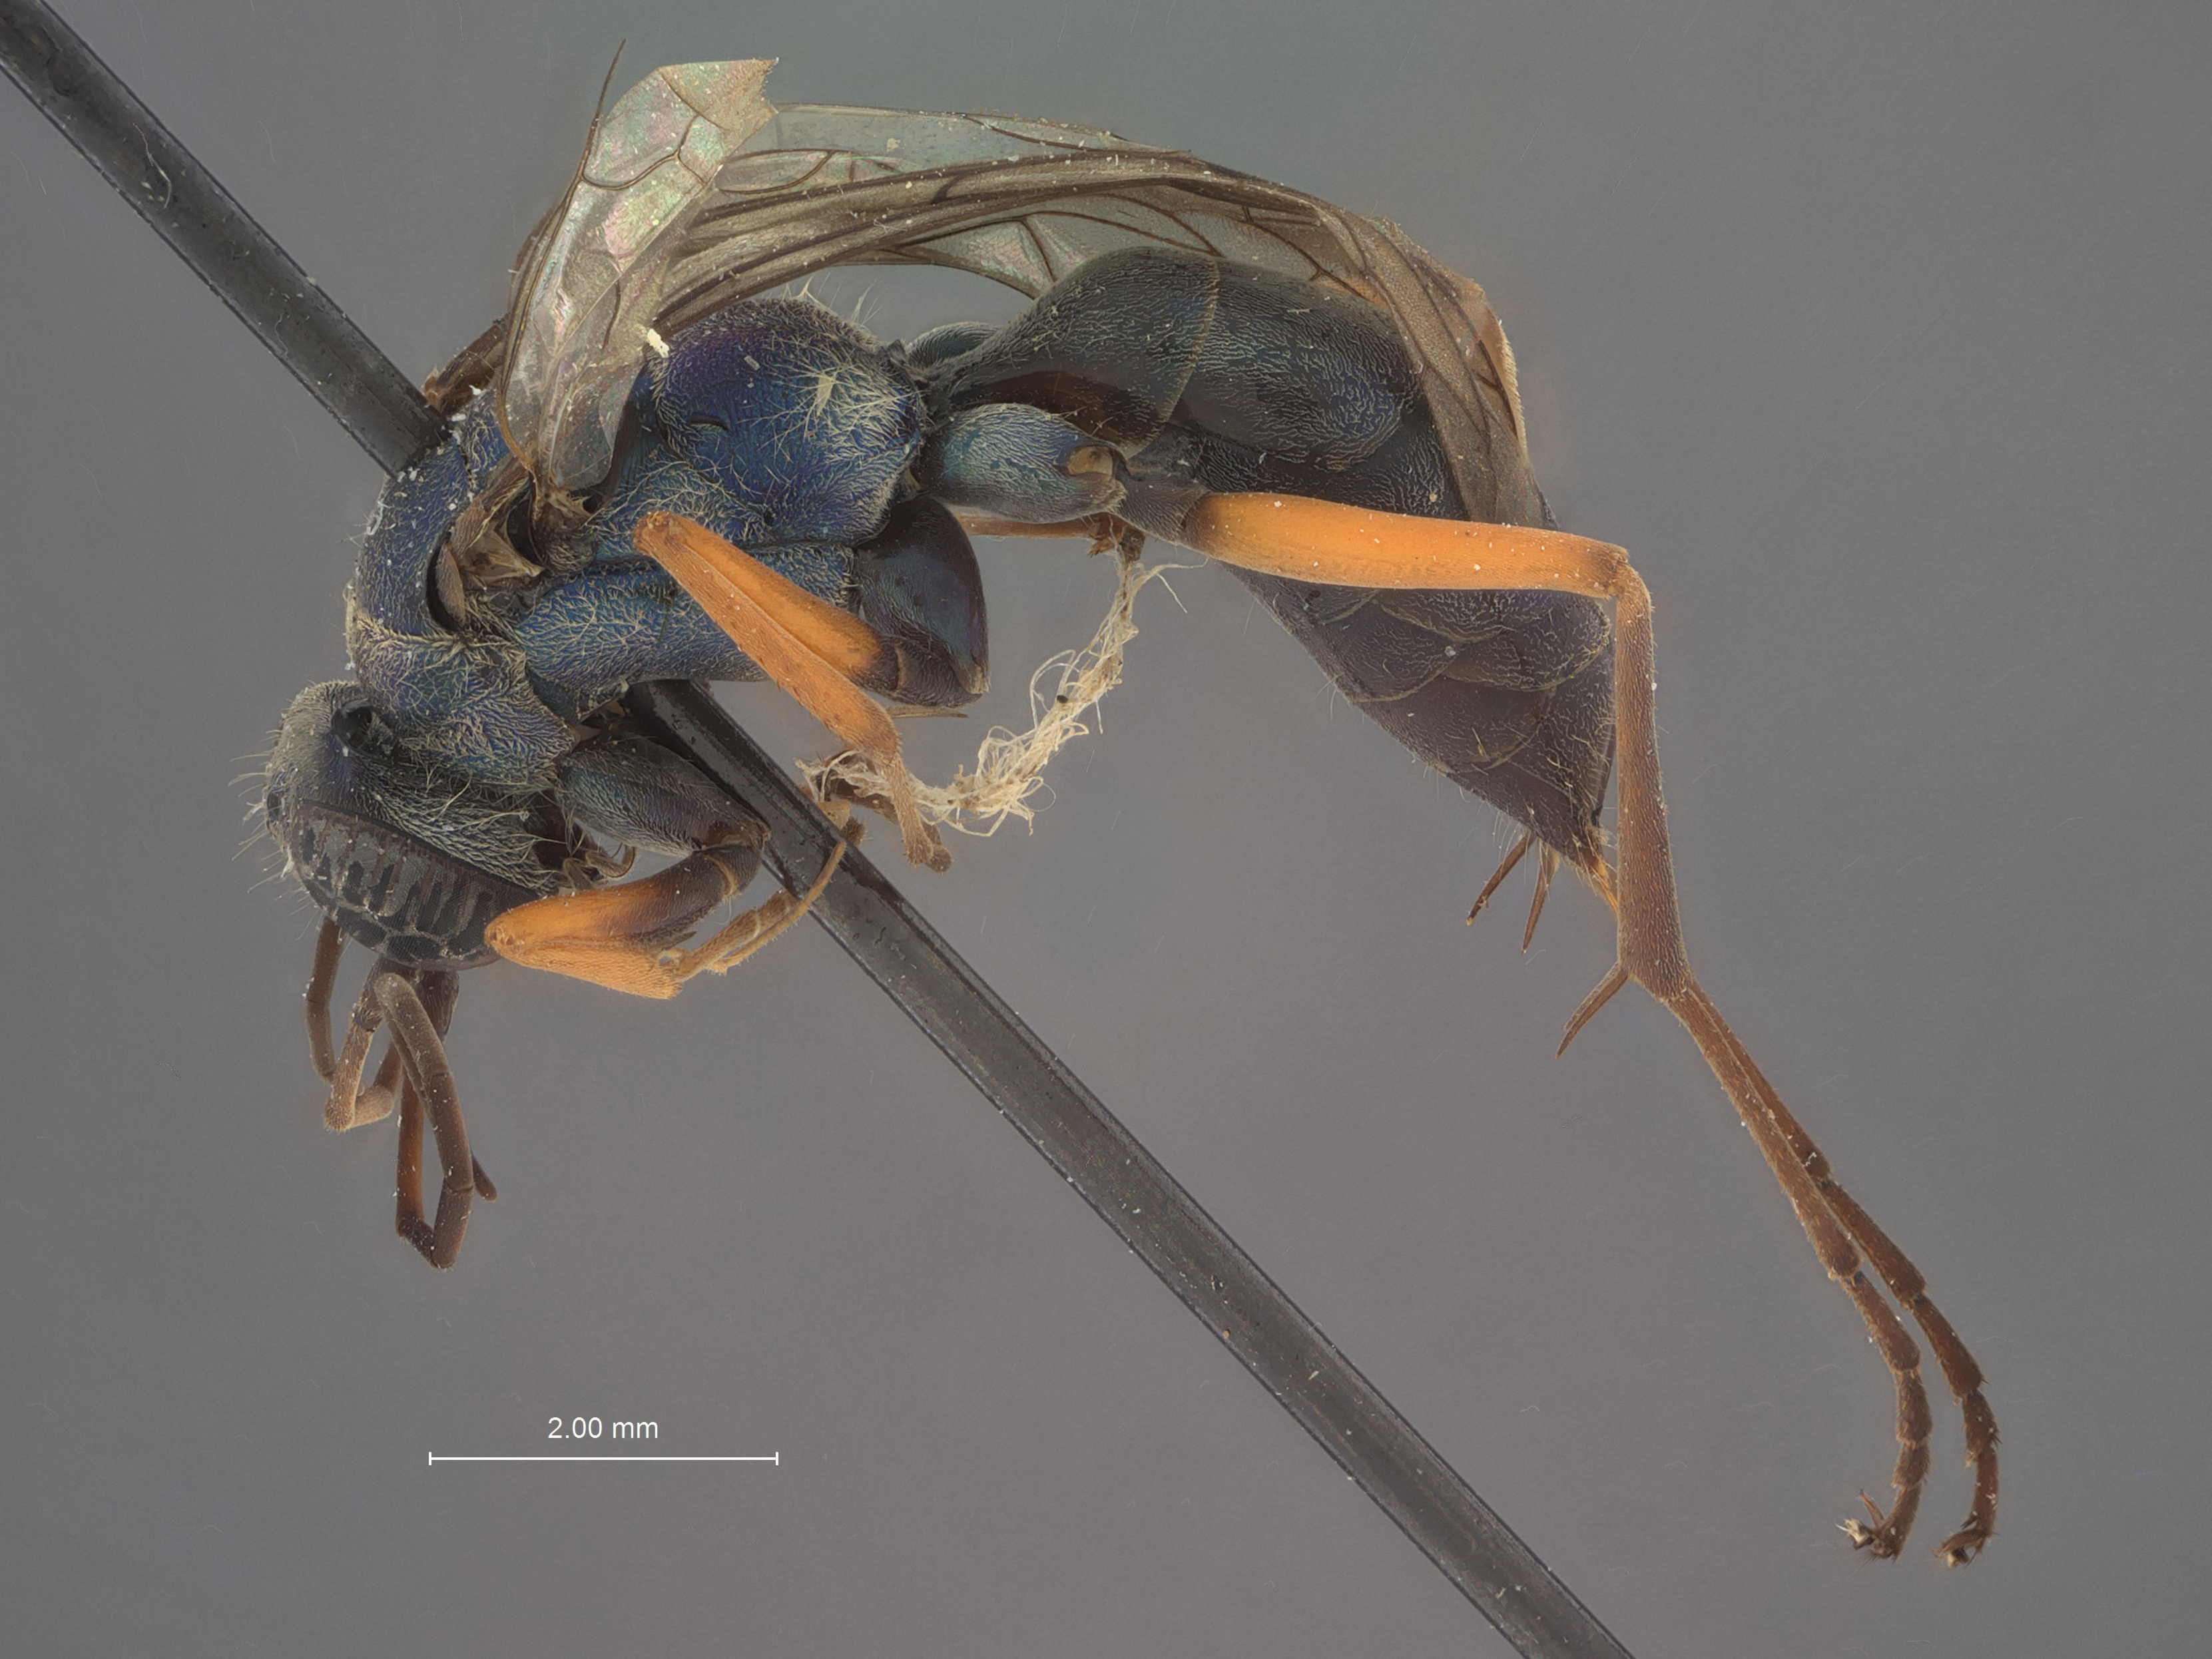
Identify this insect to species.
Auplopus zeteki
